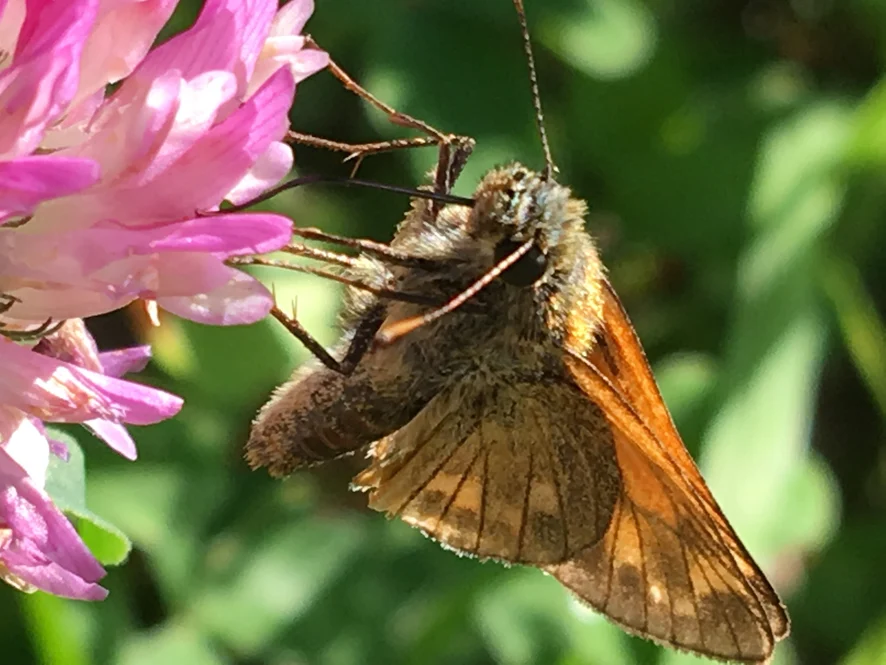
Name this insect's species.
Ochlodes sylvanus (also Ochlodes venata)
